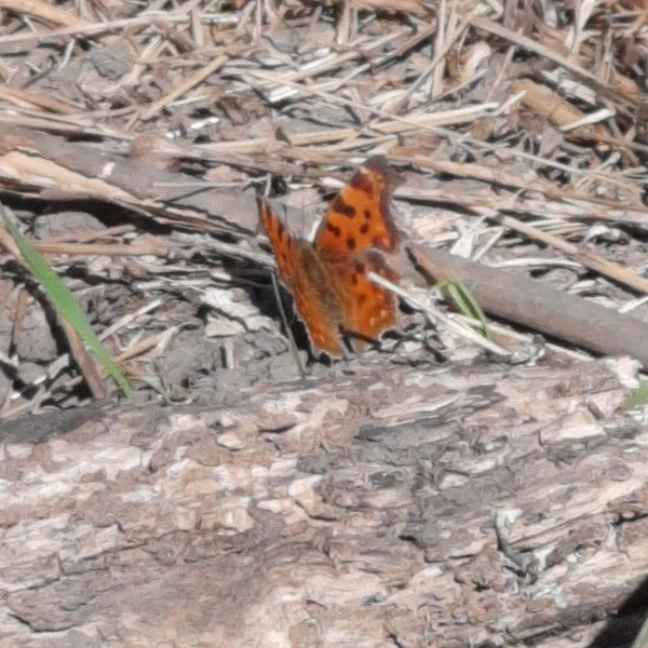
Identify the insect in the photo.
Polygonia c-album
